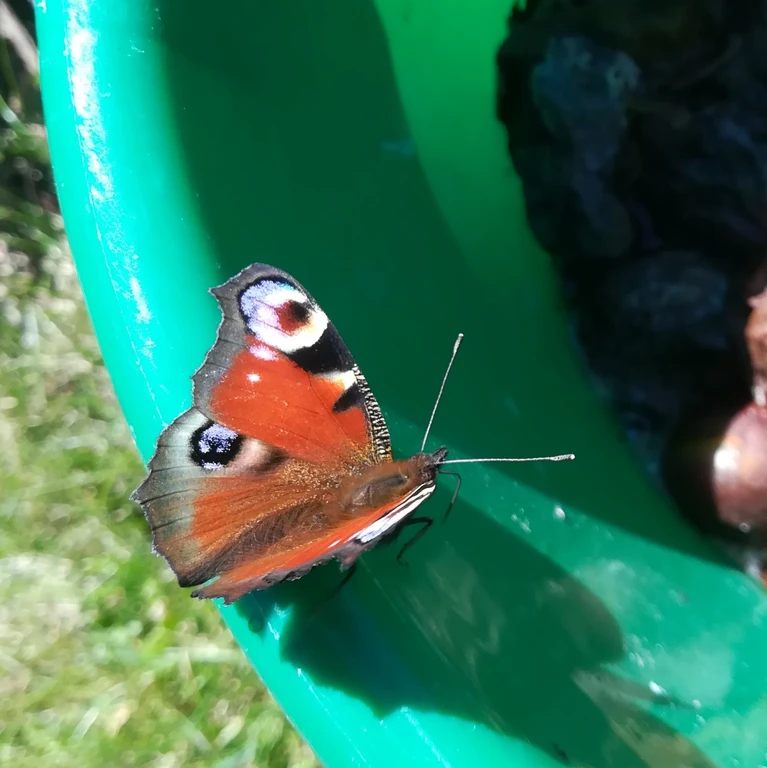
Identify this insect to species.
Aglais io
